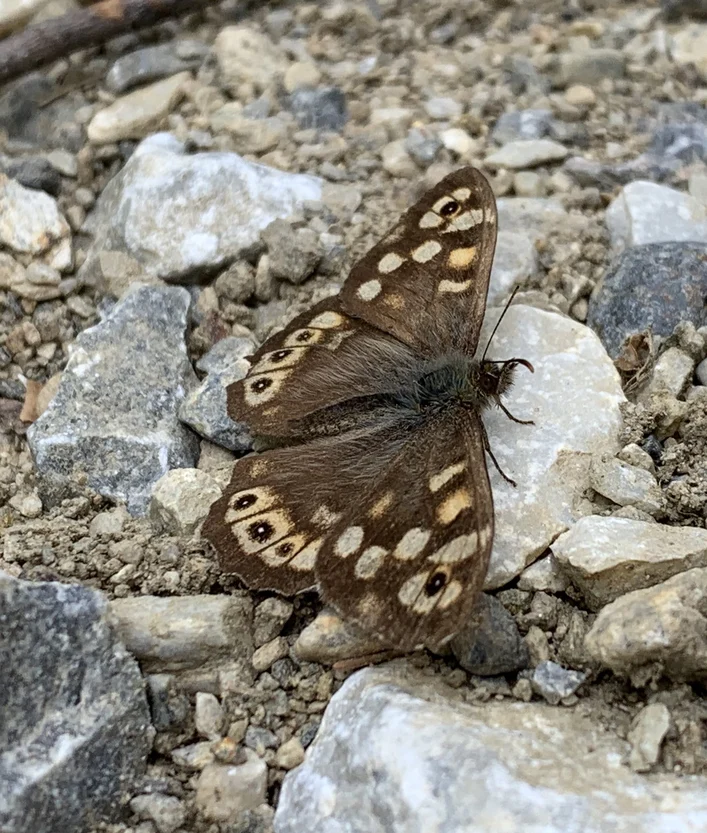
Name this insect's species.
Pararge aegeria
